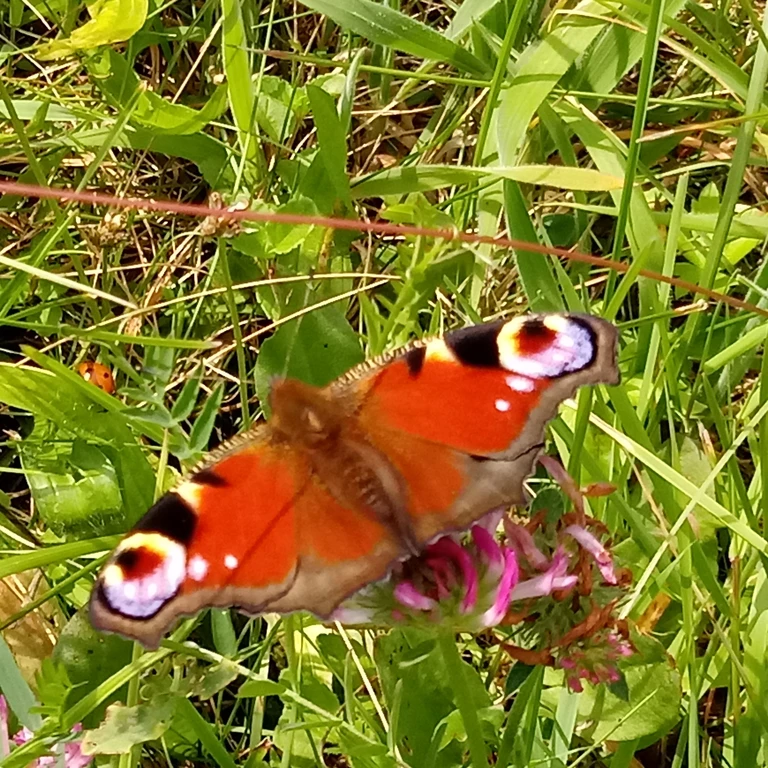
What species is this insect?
Aglais io
